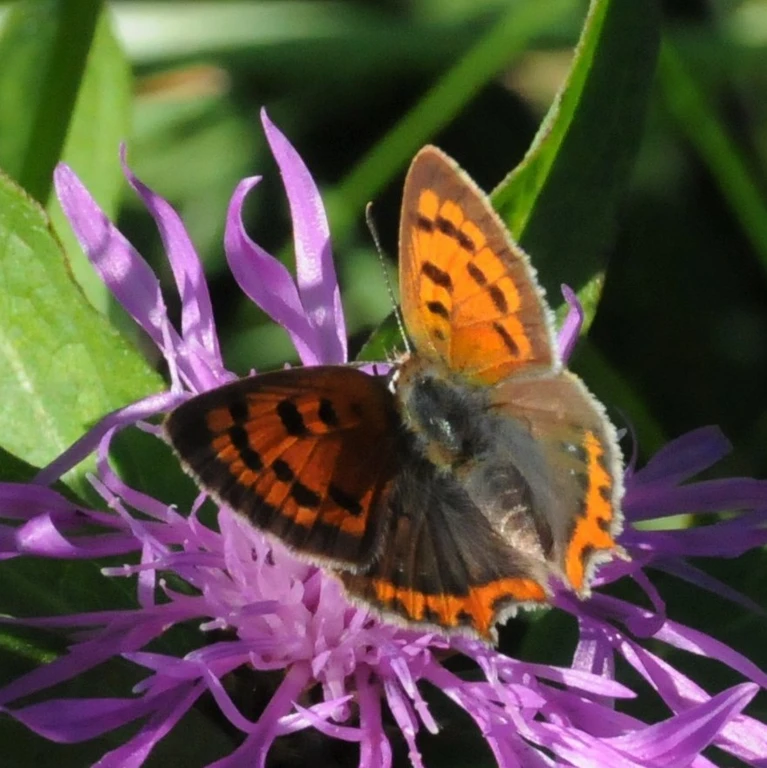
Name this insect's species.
Lycaena phlaeas
